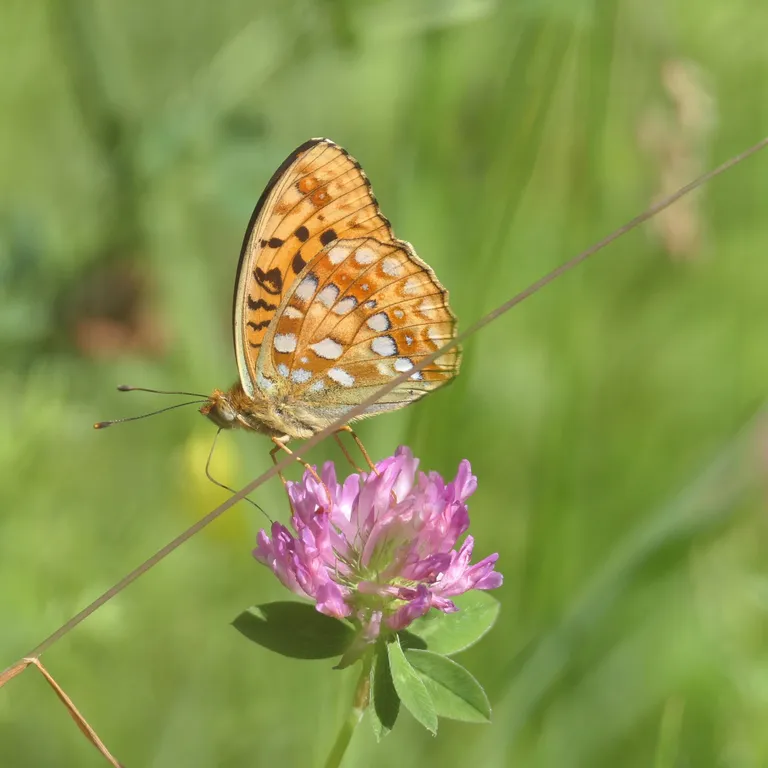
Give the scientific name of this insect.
Fabriciana adippe
